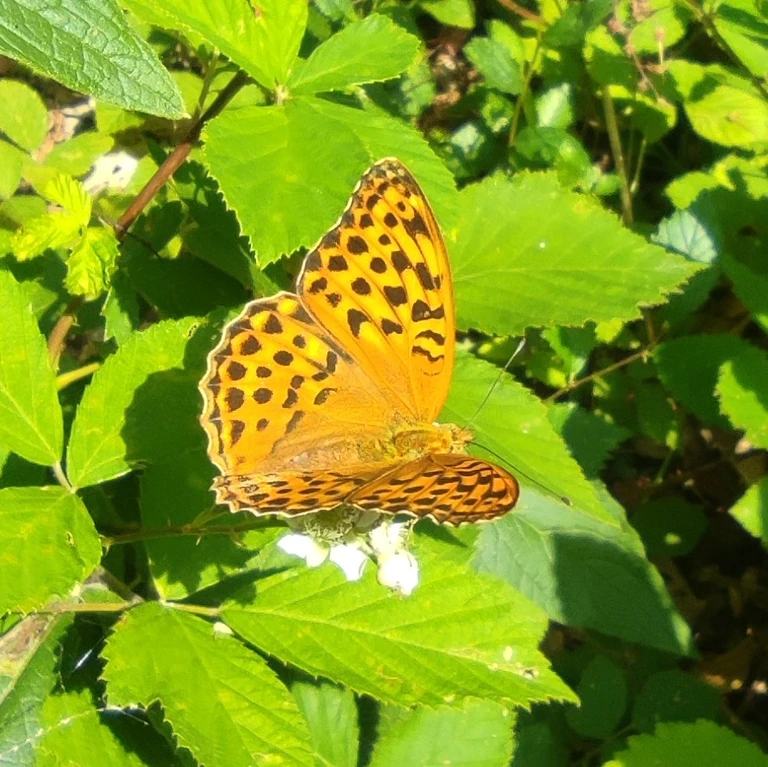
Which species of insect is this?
Argynnis paphia
